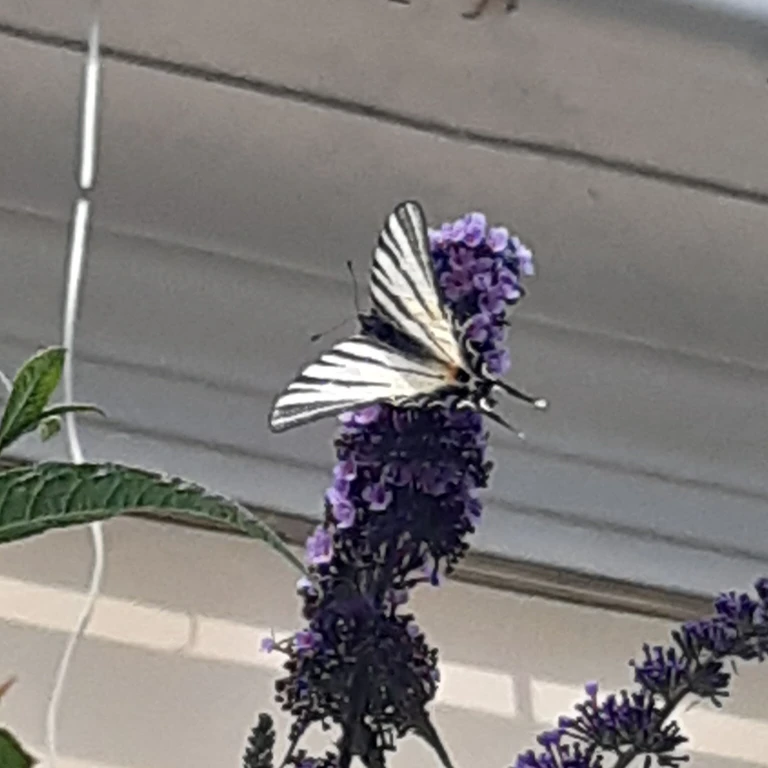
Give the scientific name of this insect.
Iphiclides podalirius
